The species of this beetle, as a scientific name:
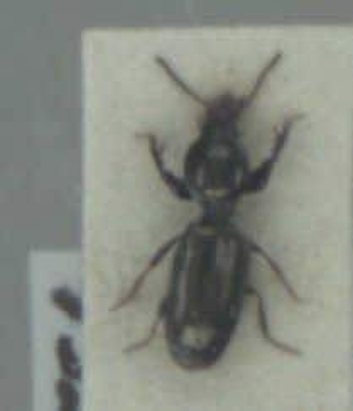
Dyschirius politus
